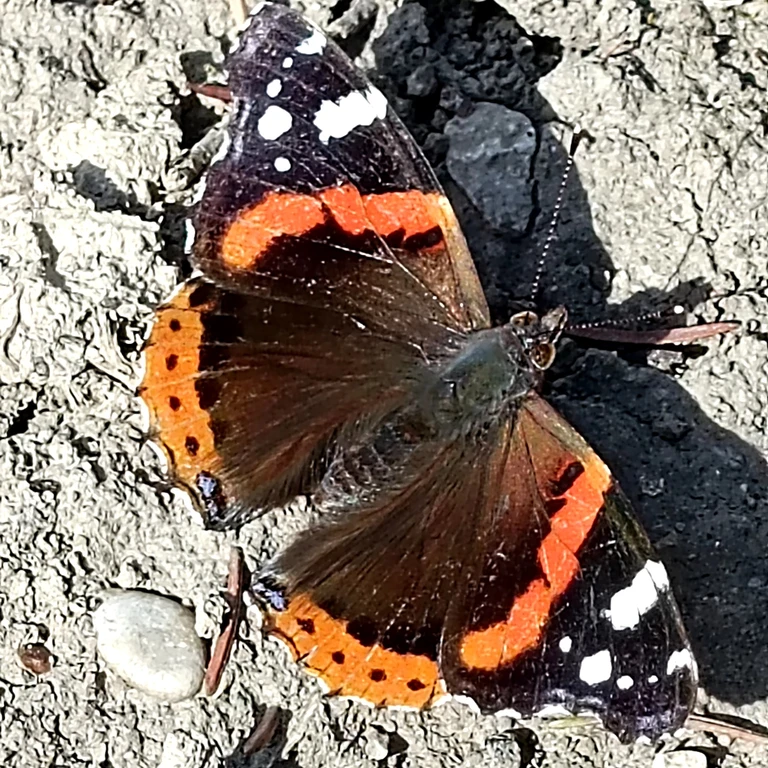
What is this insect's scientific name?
Vanessa atalanta
